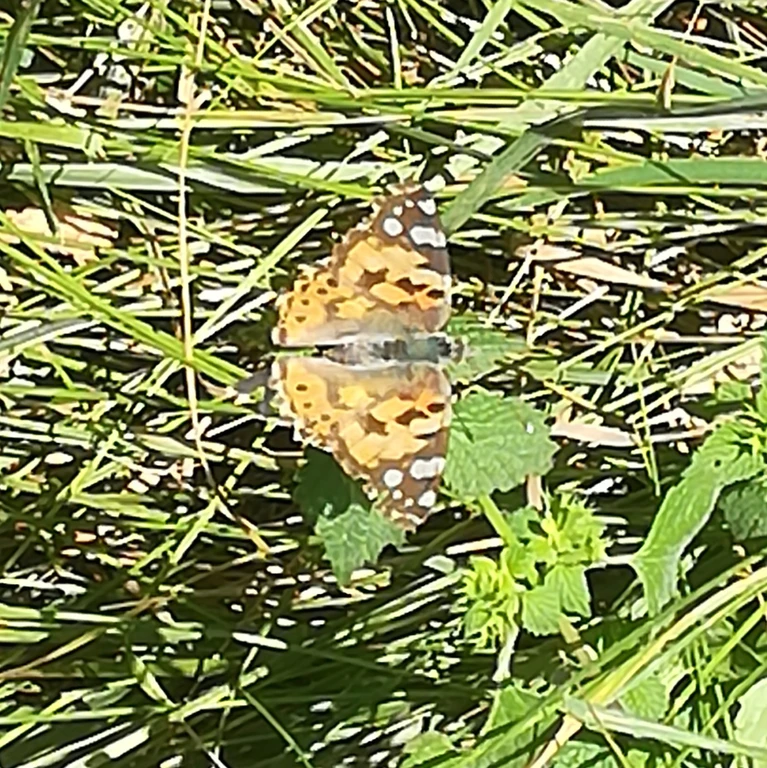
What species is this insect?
Vanessa cardui
